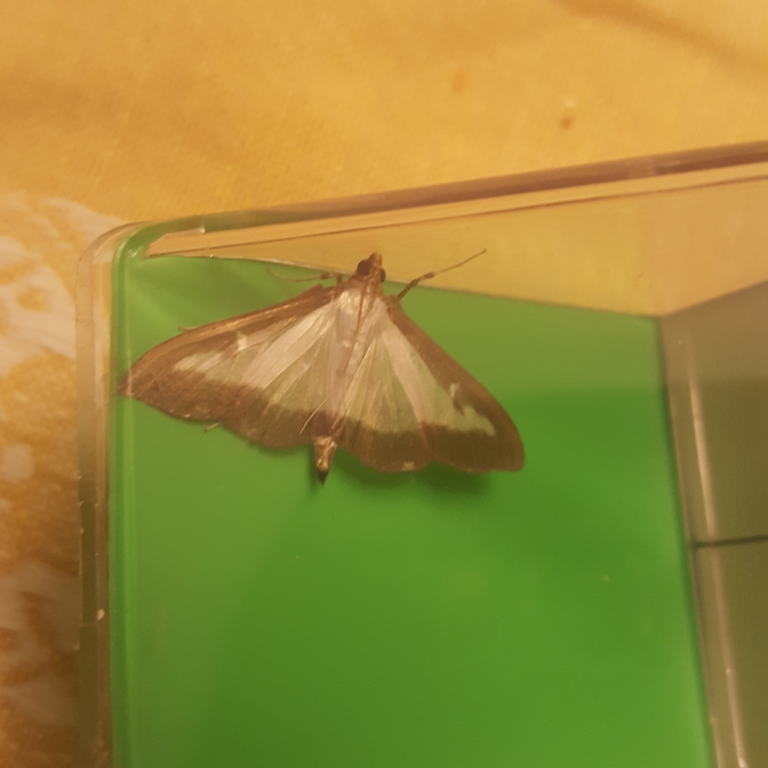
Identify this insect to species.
Cydalima perspectalis
